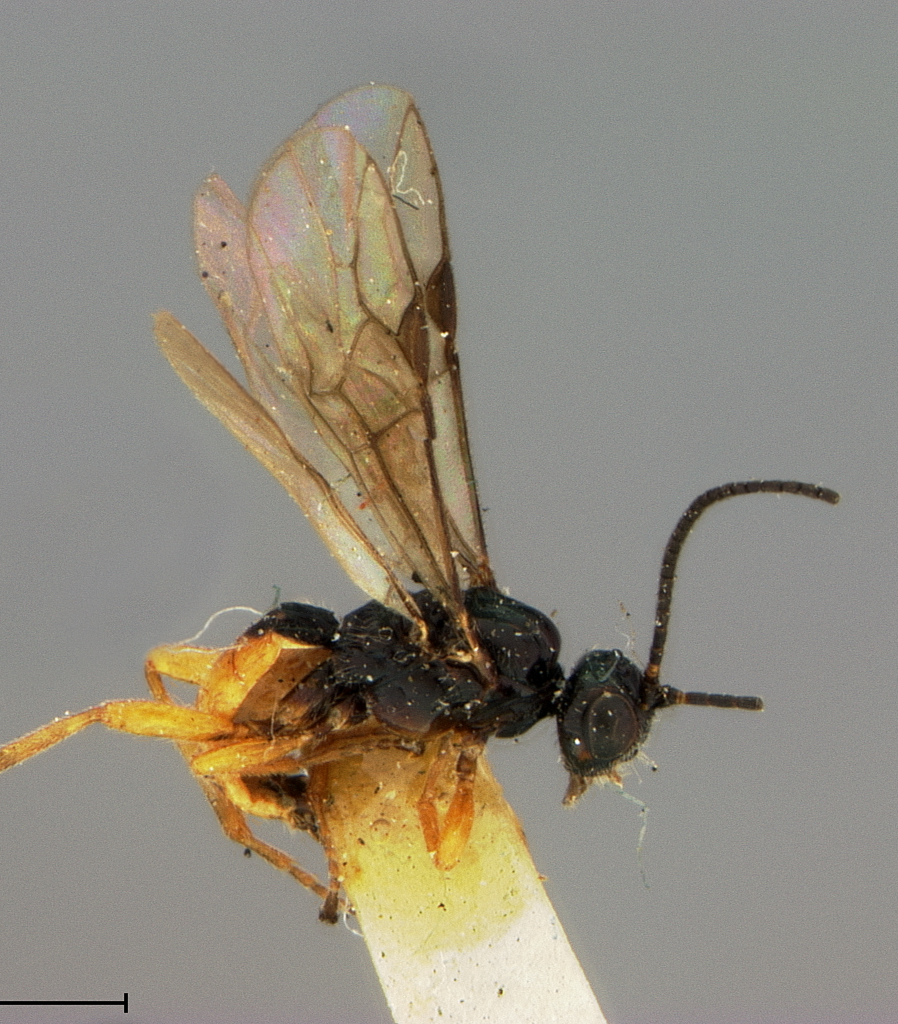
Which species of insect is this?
Bracon gastroideae
